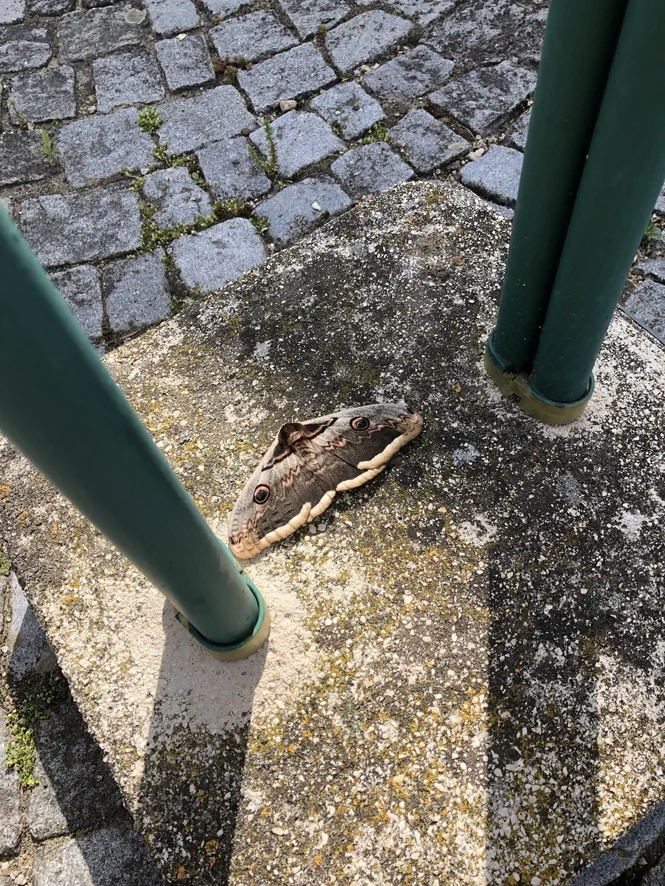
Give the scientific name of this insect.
Saturnia pyri
